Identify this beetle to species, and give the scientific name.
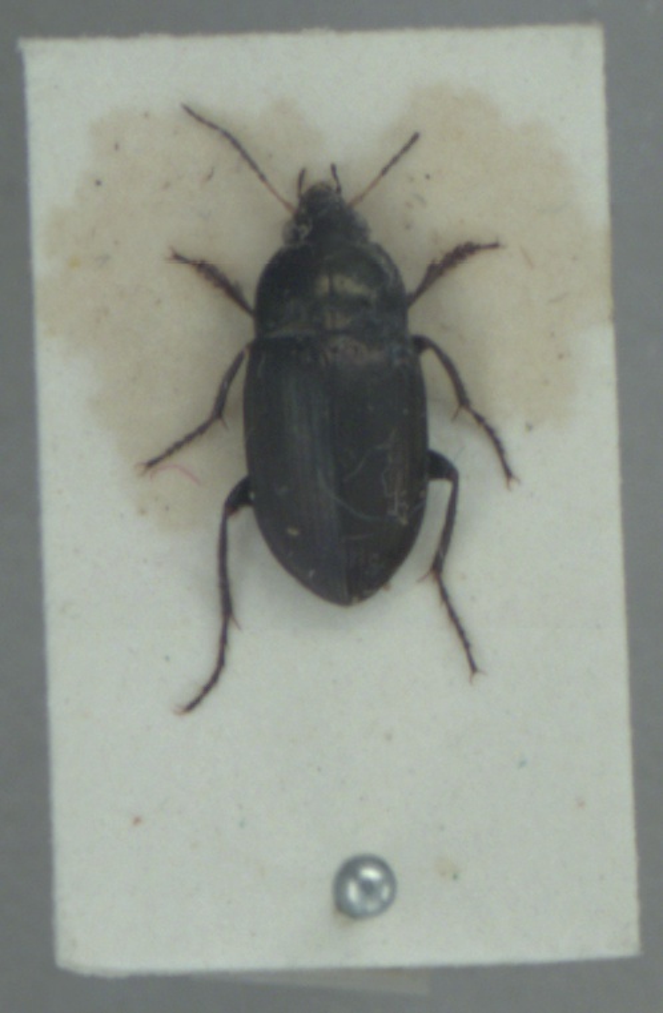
Amara similata
